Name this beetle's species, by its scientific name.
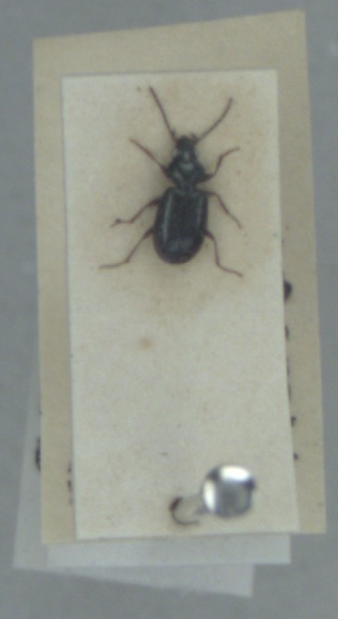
Bembidion guttula
